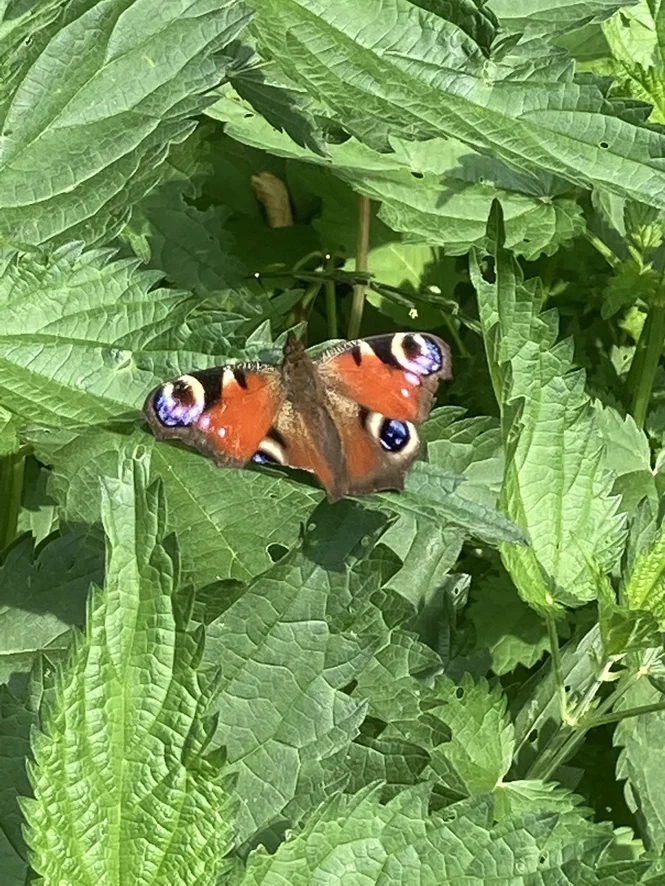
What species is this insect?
Aglais io
